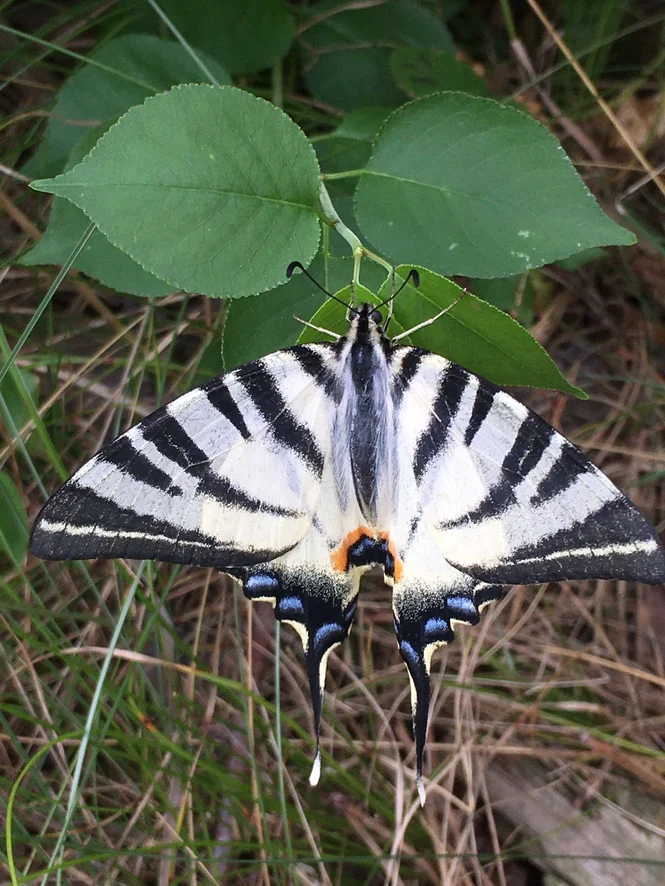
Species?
Iphiclides podalirius
